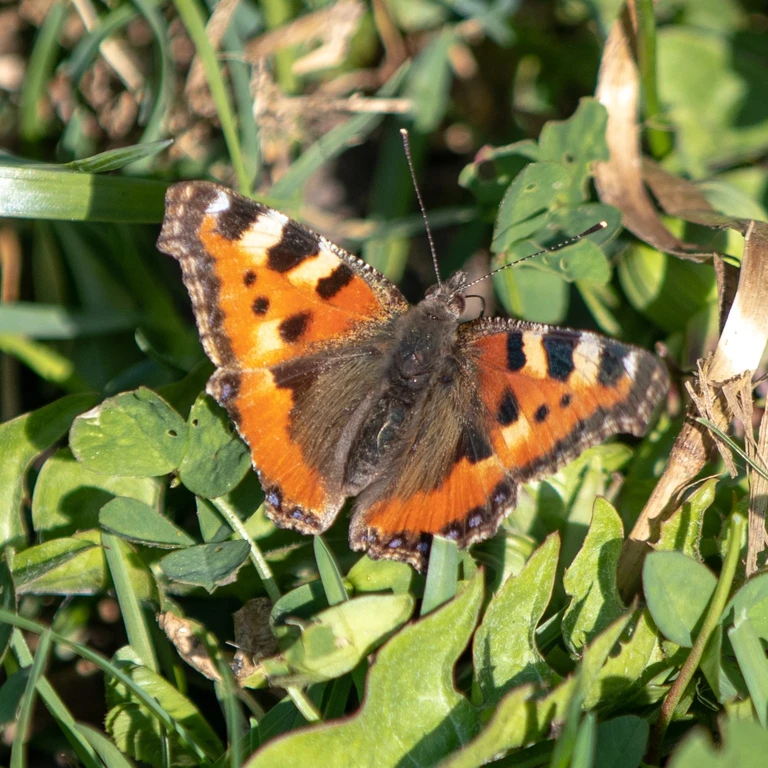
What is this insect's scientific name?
Aglais urticae
